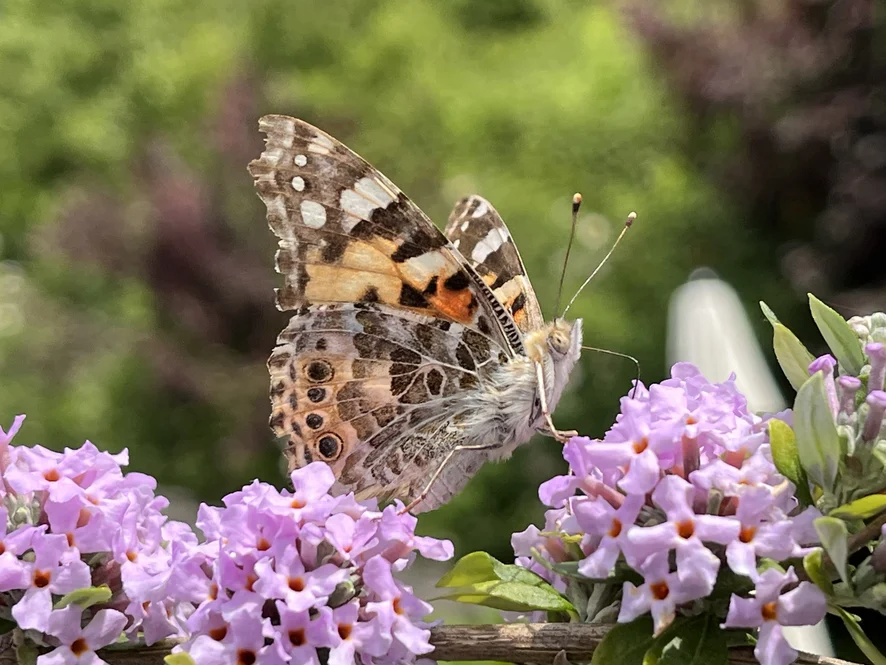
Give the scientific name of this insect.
Vanessa cardui
